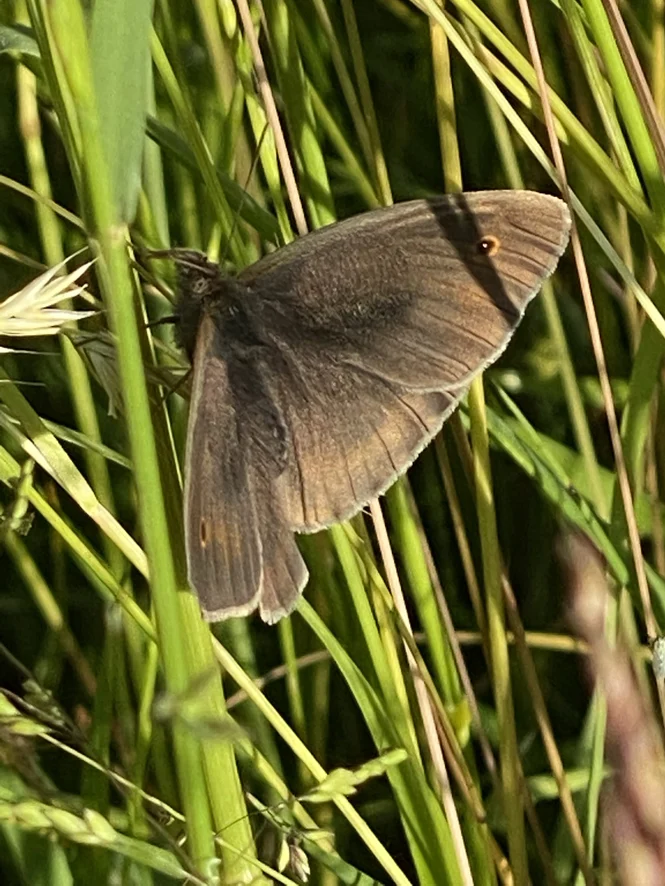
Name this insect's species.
Maniola jurtina
